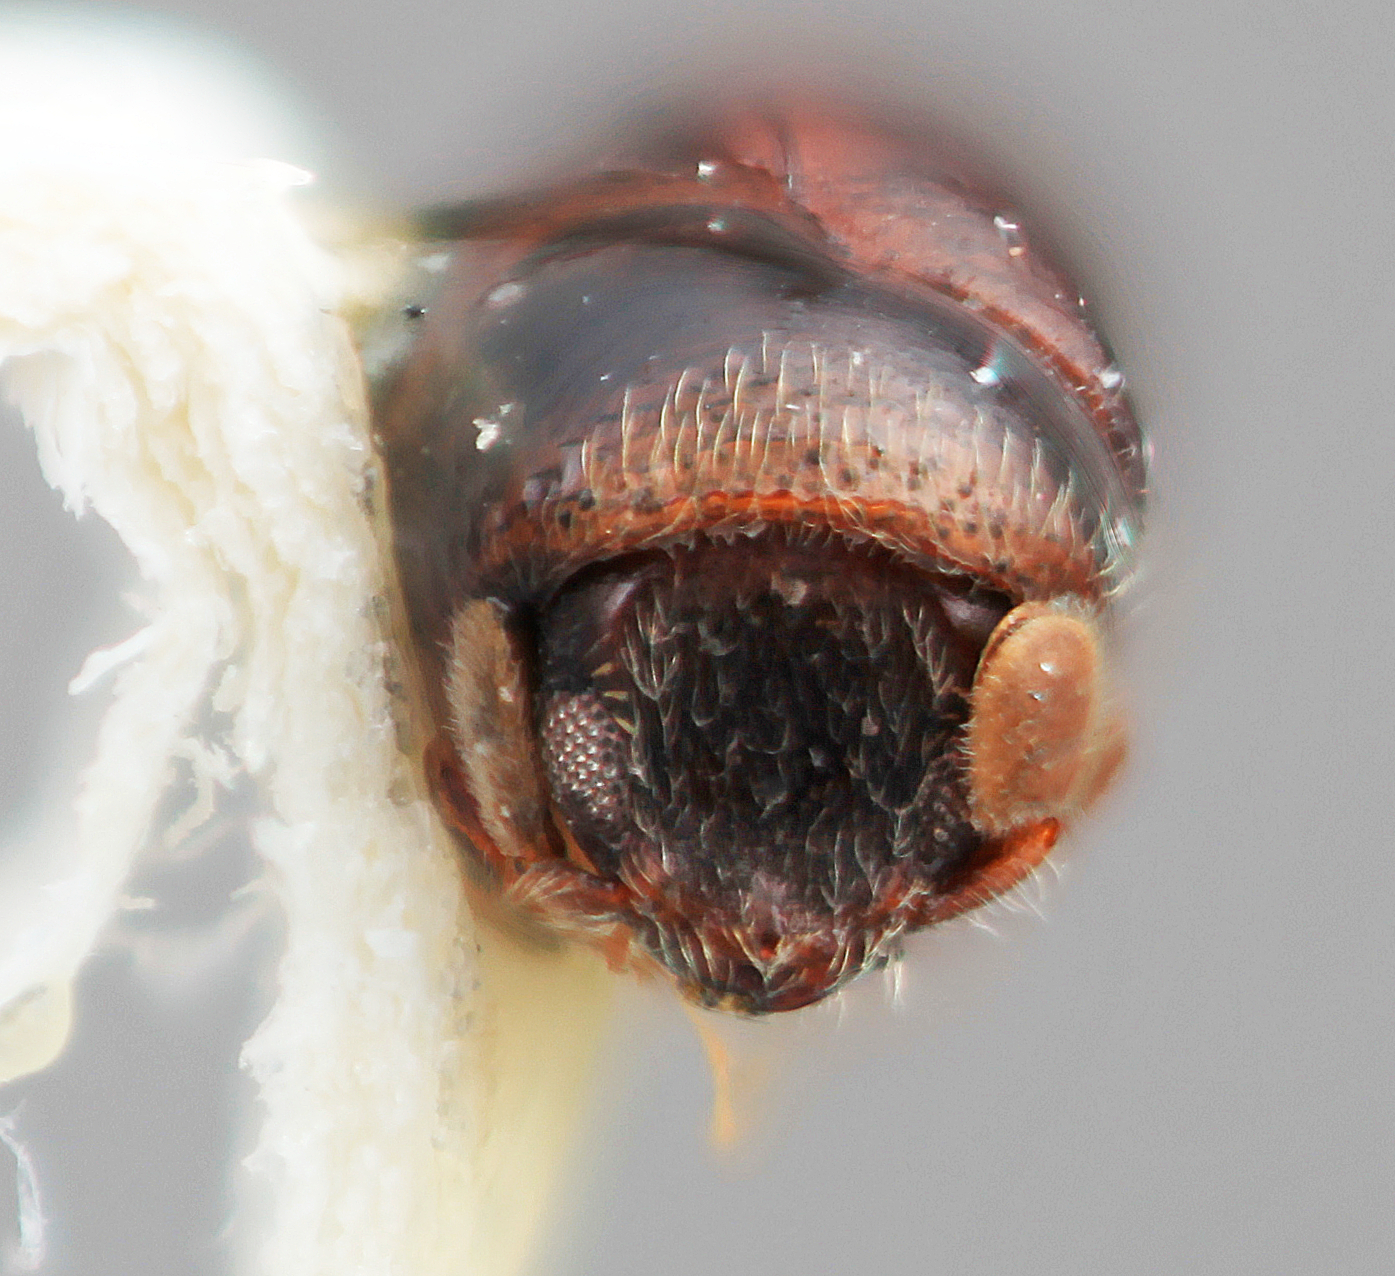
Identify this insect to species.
Corthylus pseudovillus
